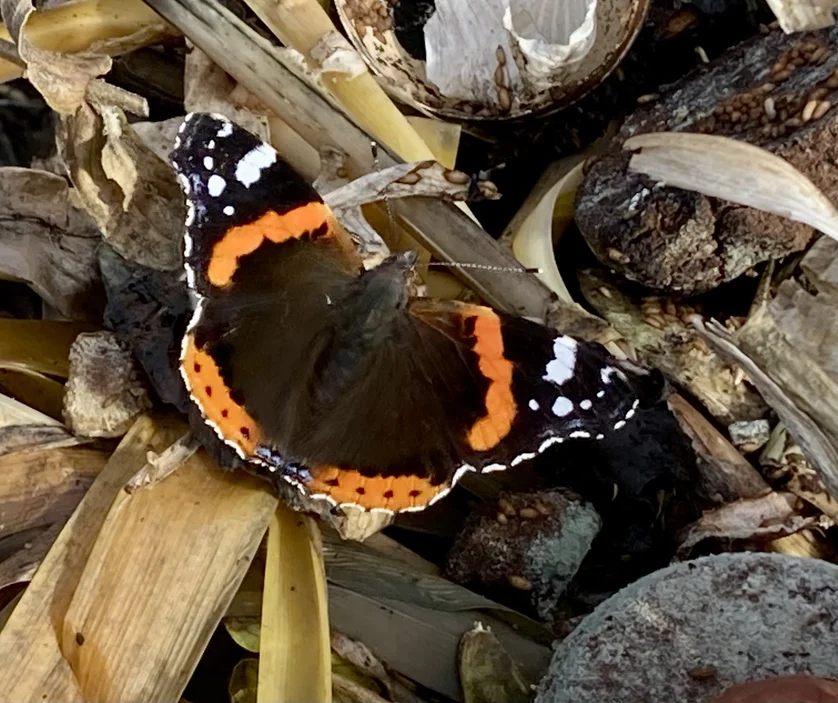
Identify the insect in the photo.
Vanessa atalanta
